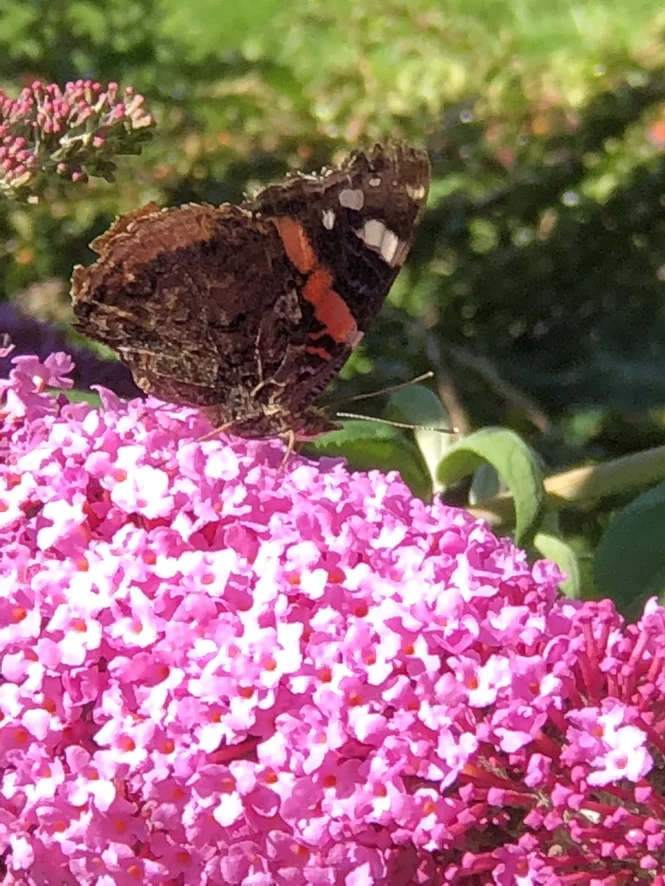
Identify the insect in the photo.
Vanessa atalanta
